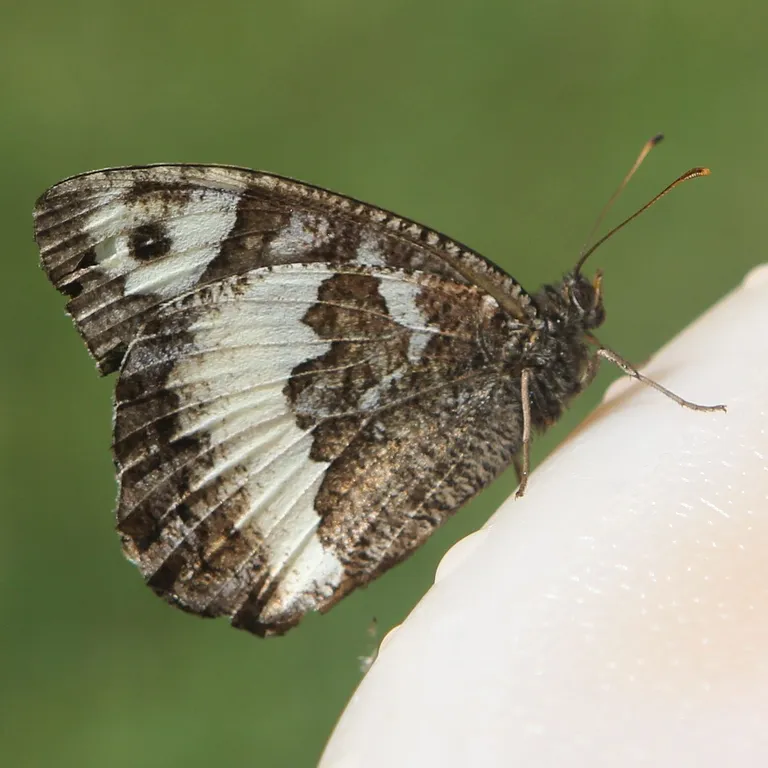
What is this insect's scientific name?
Brintesia circe
